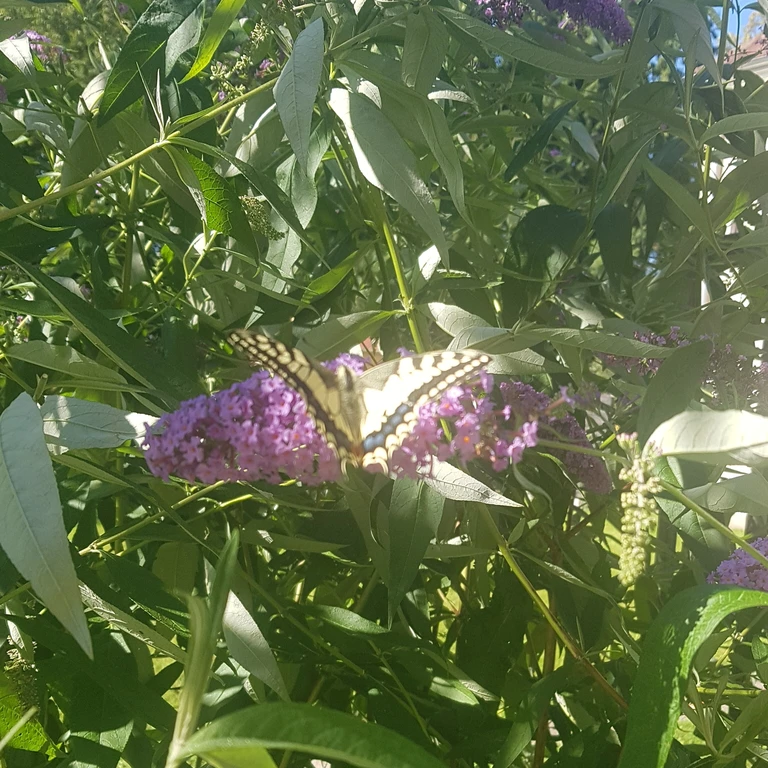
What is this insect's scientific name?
Papilio machaon
